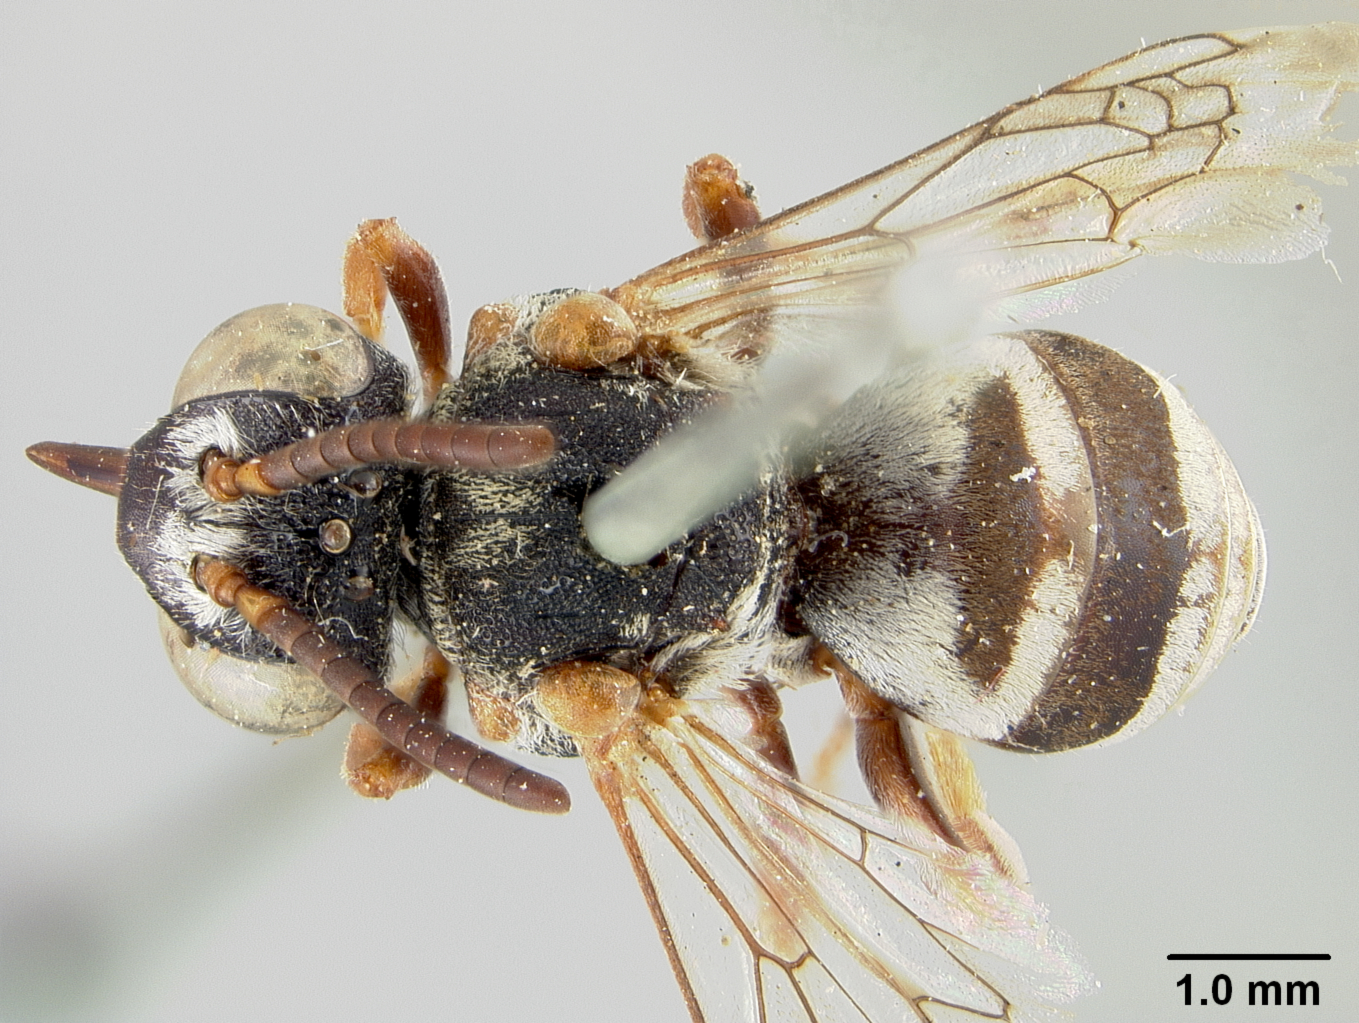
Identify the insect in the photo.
Epeolus hitei
